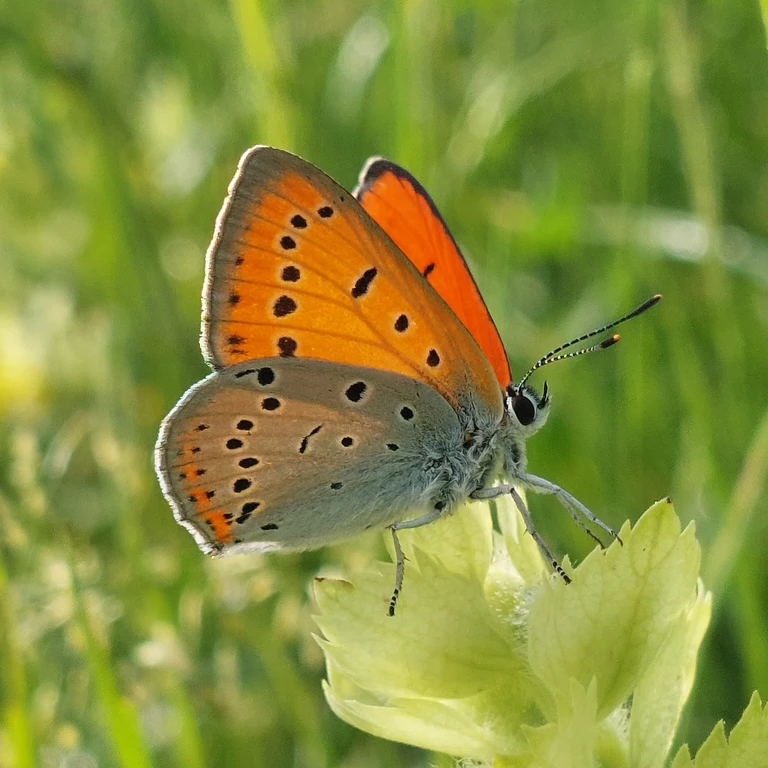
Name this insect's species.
Lycaena dispar
